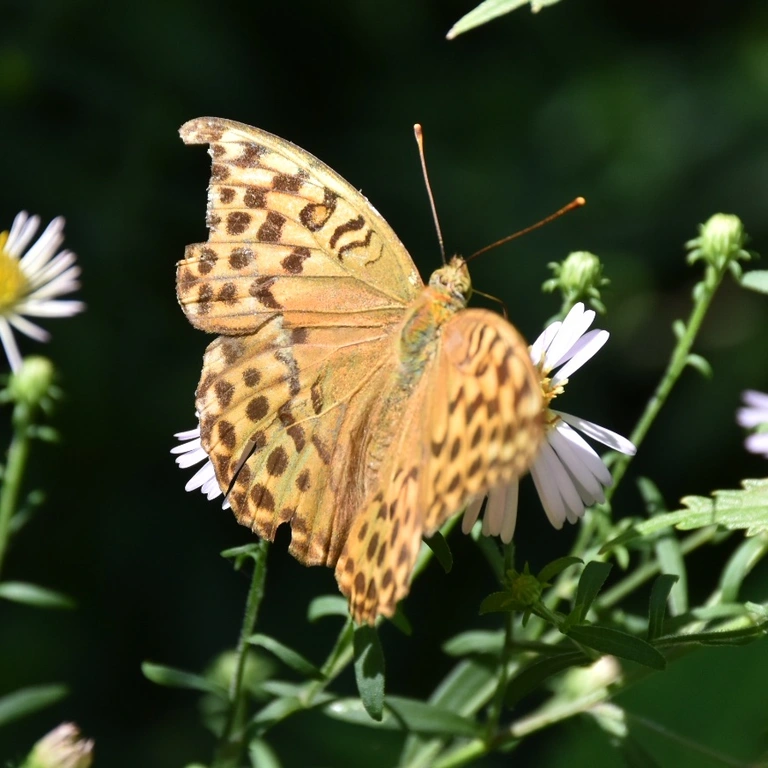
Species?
Argynnis paphia
